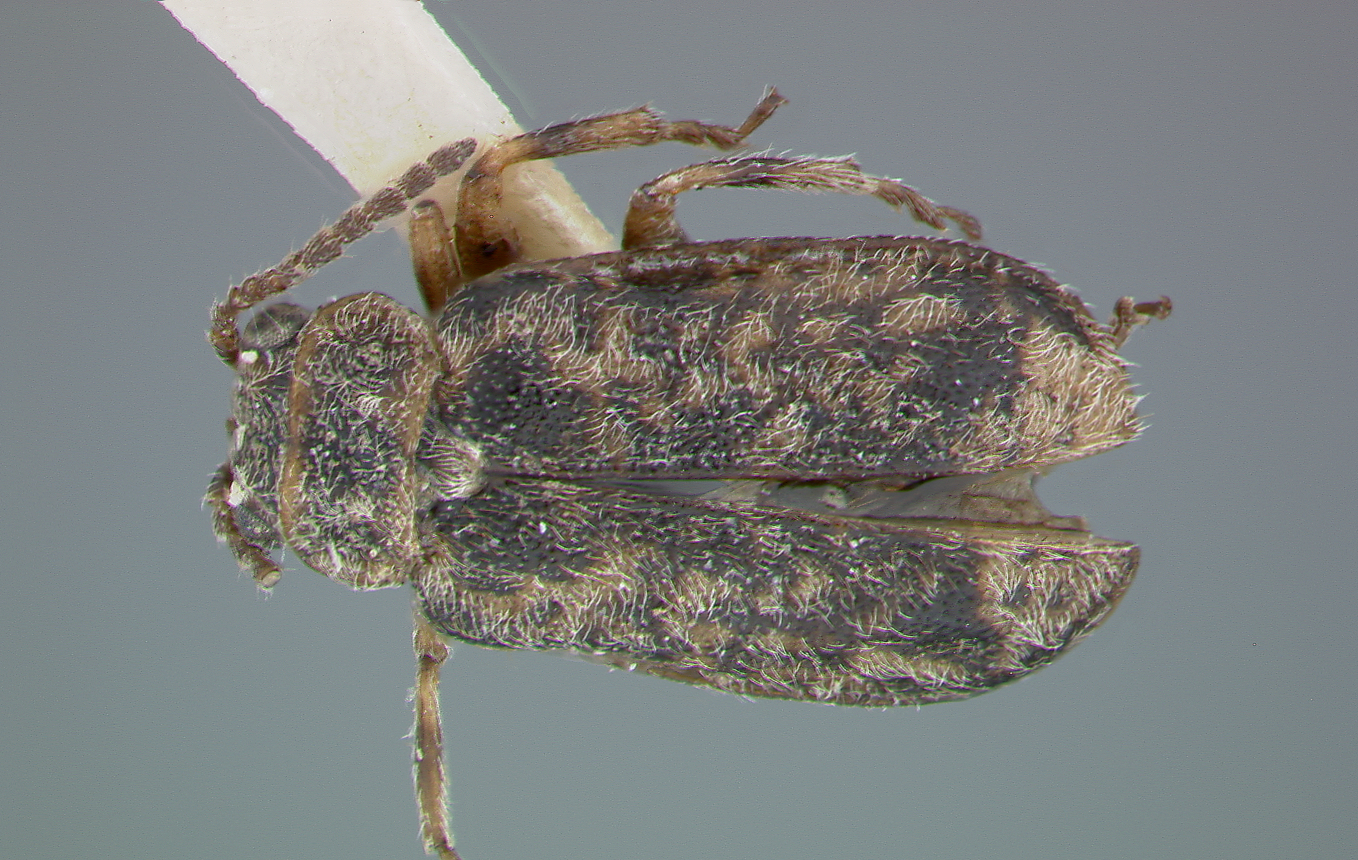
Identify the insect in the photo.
Monoxia apicalis
